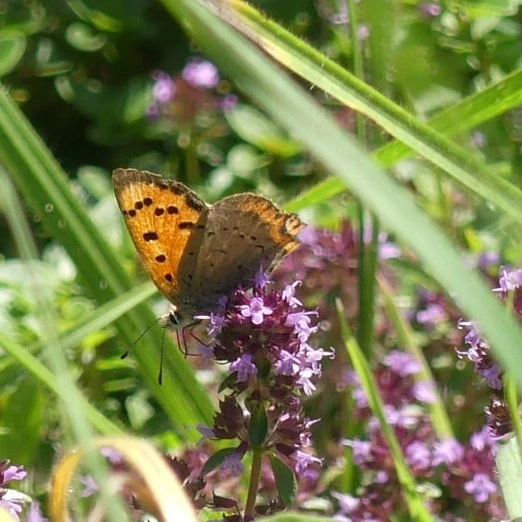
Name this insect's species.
Lycaena phlaeas
